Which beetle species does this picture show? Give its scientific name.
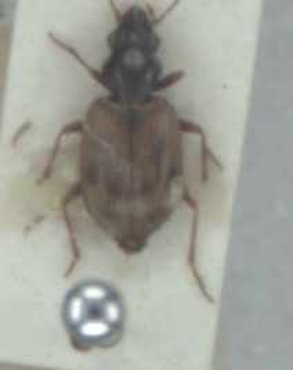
Bembidion pallidipenne
